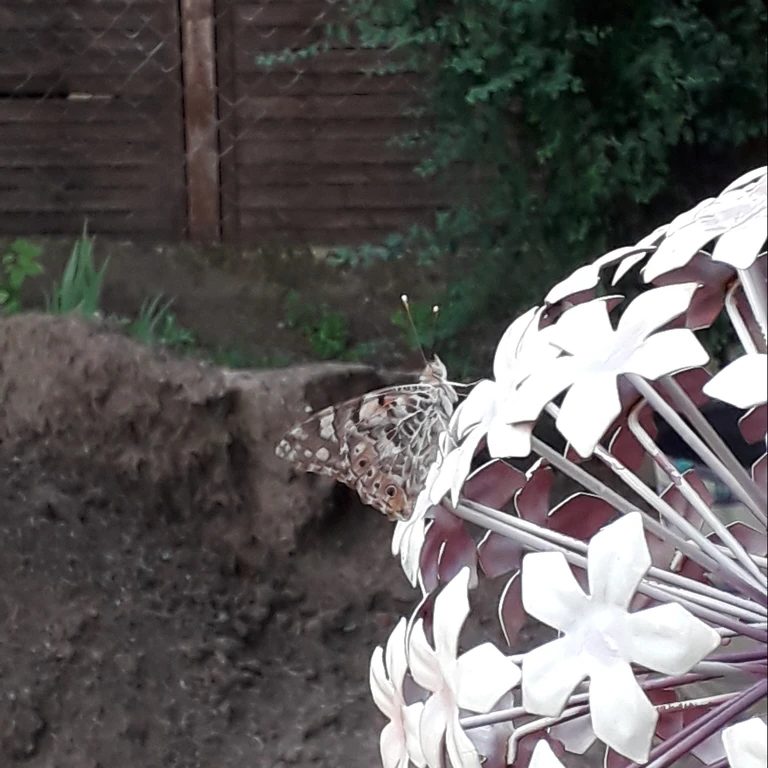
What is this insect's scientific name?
Vanessa cardui
